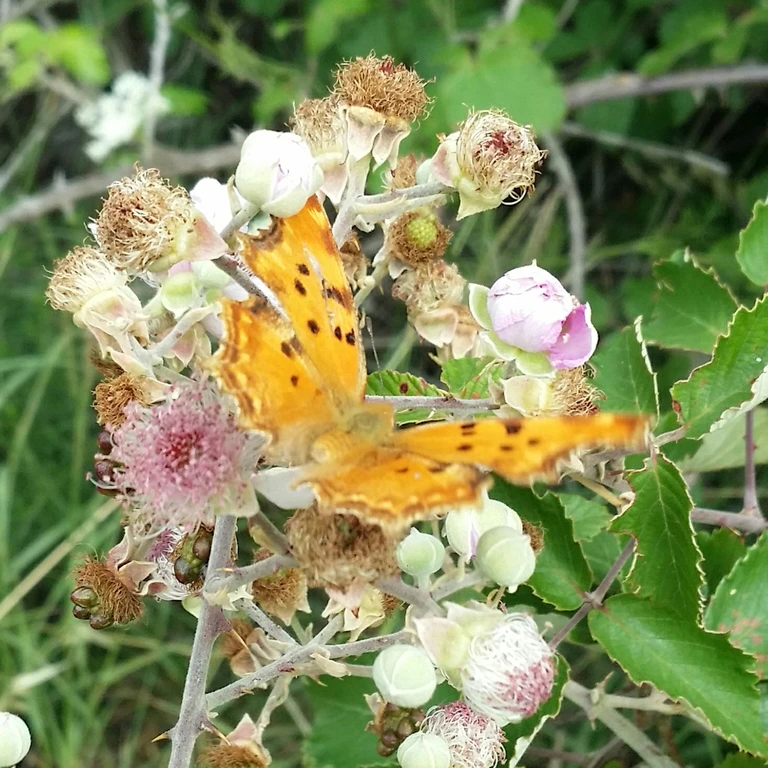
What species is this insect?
Polygonia c-album
